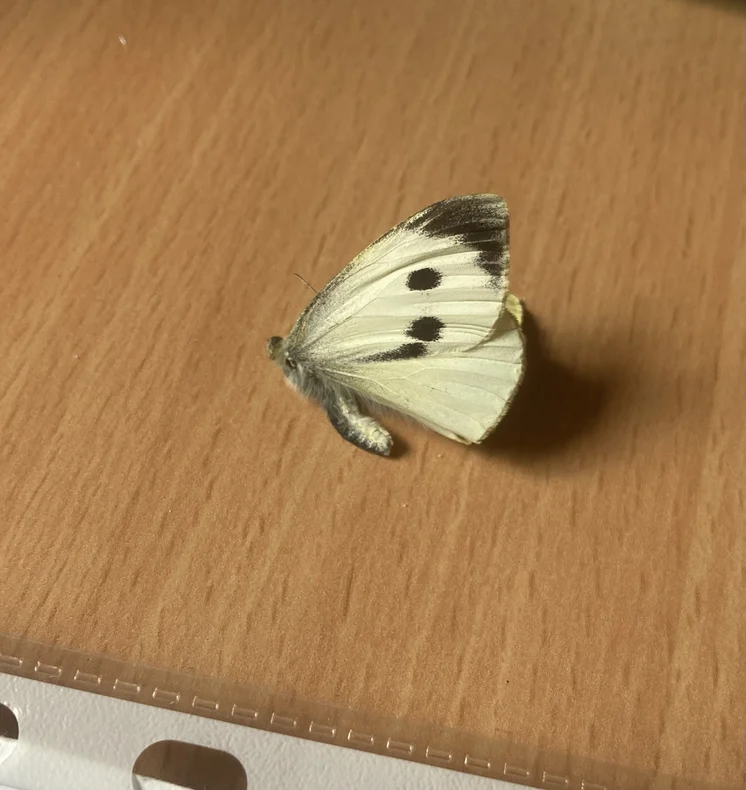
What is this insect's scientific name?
Pieris brassicae
